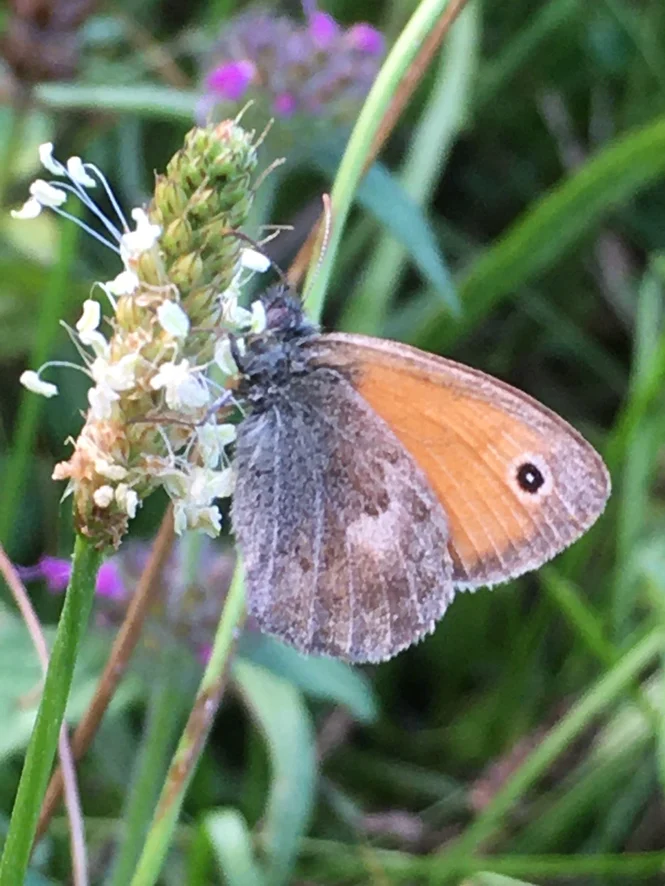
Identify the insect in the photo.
Coenonympha pamphilus
